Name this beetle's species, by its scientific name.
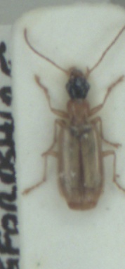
Demetrias atricapillus
